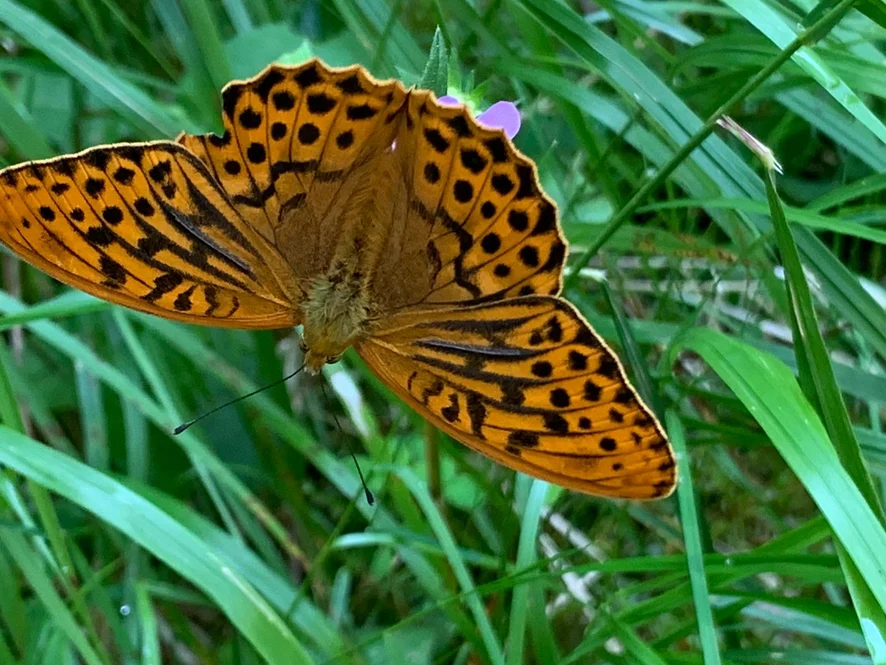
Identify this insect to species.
Argynnis paphia
